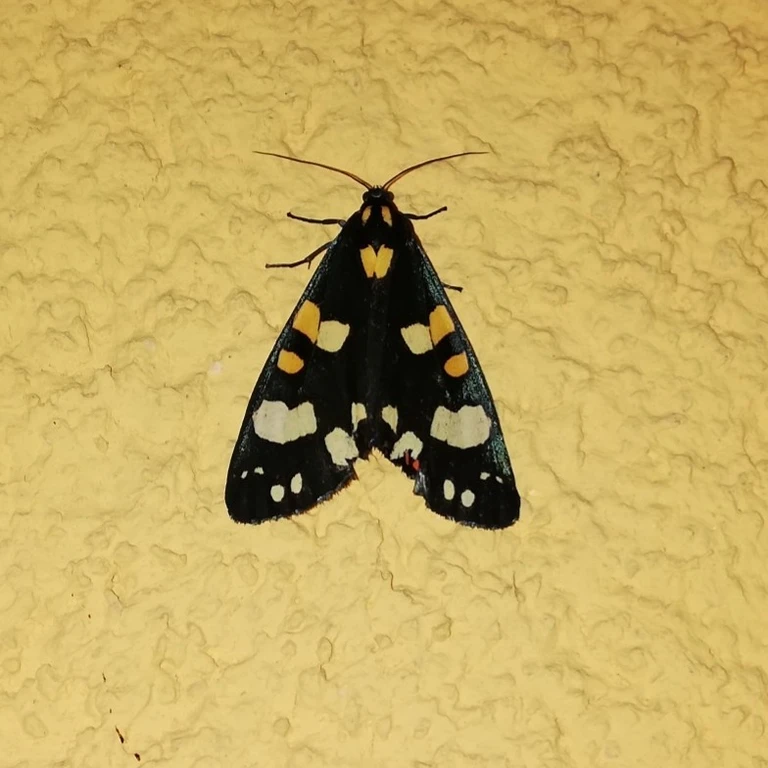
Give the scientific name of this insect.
Callimorpha dominula
